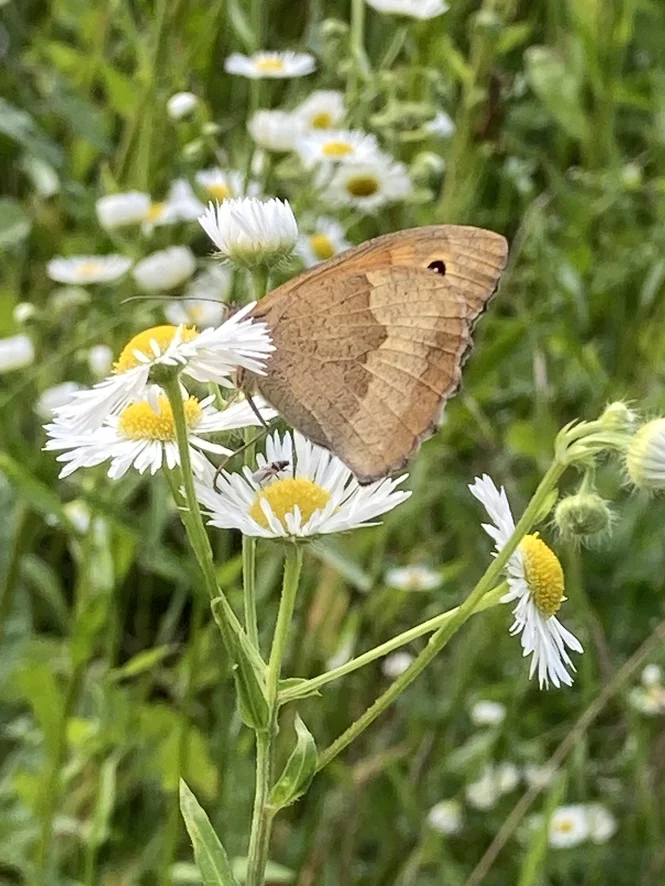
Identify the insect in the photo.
Maniola jurtina
